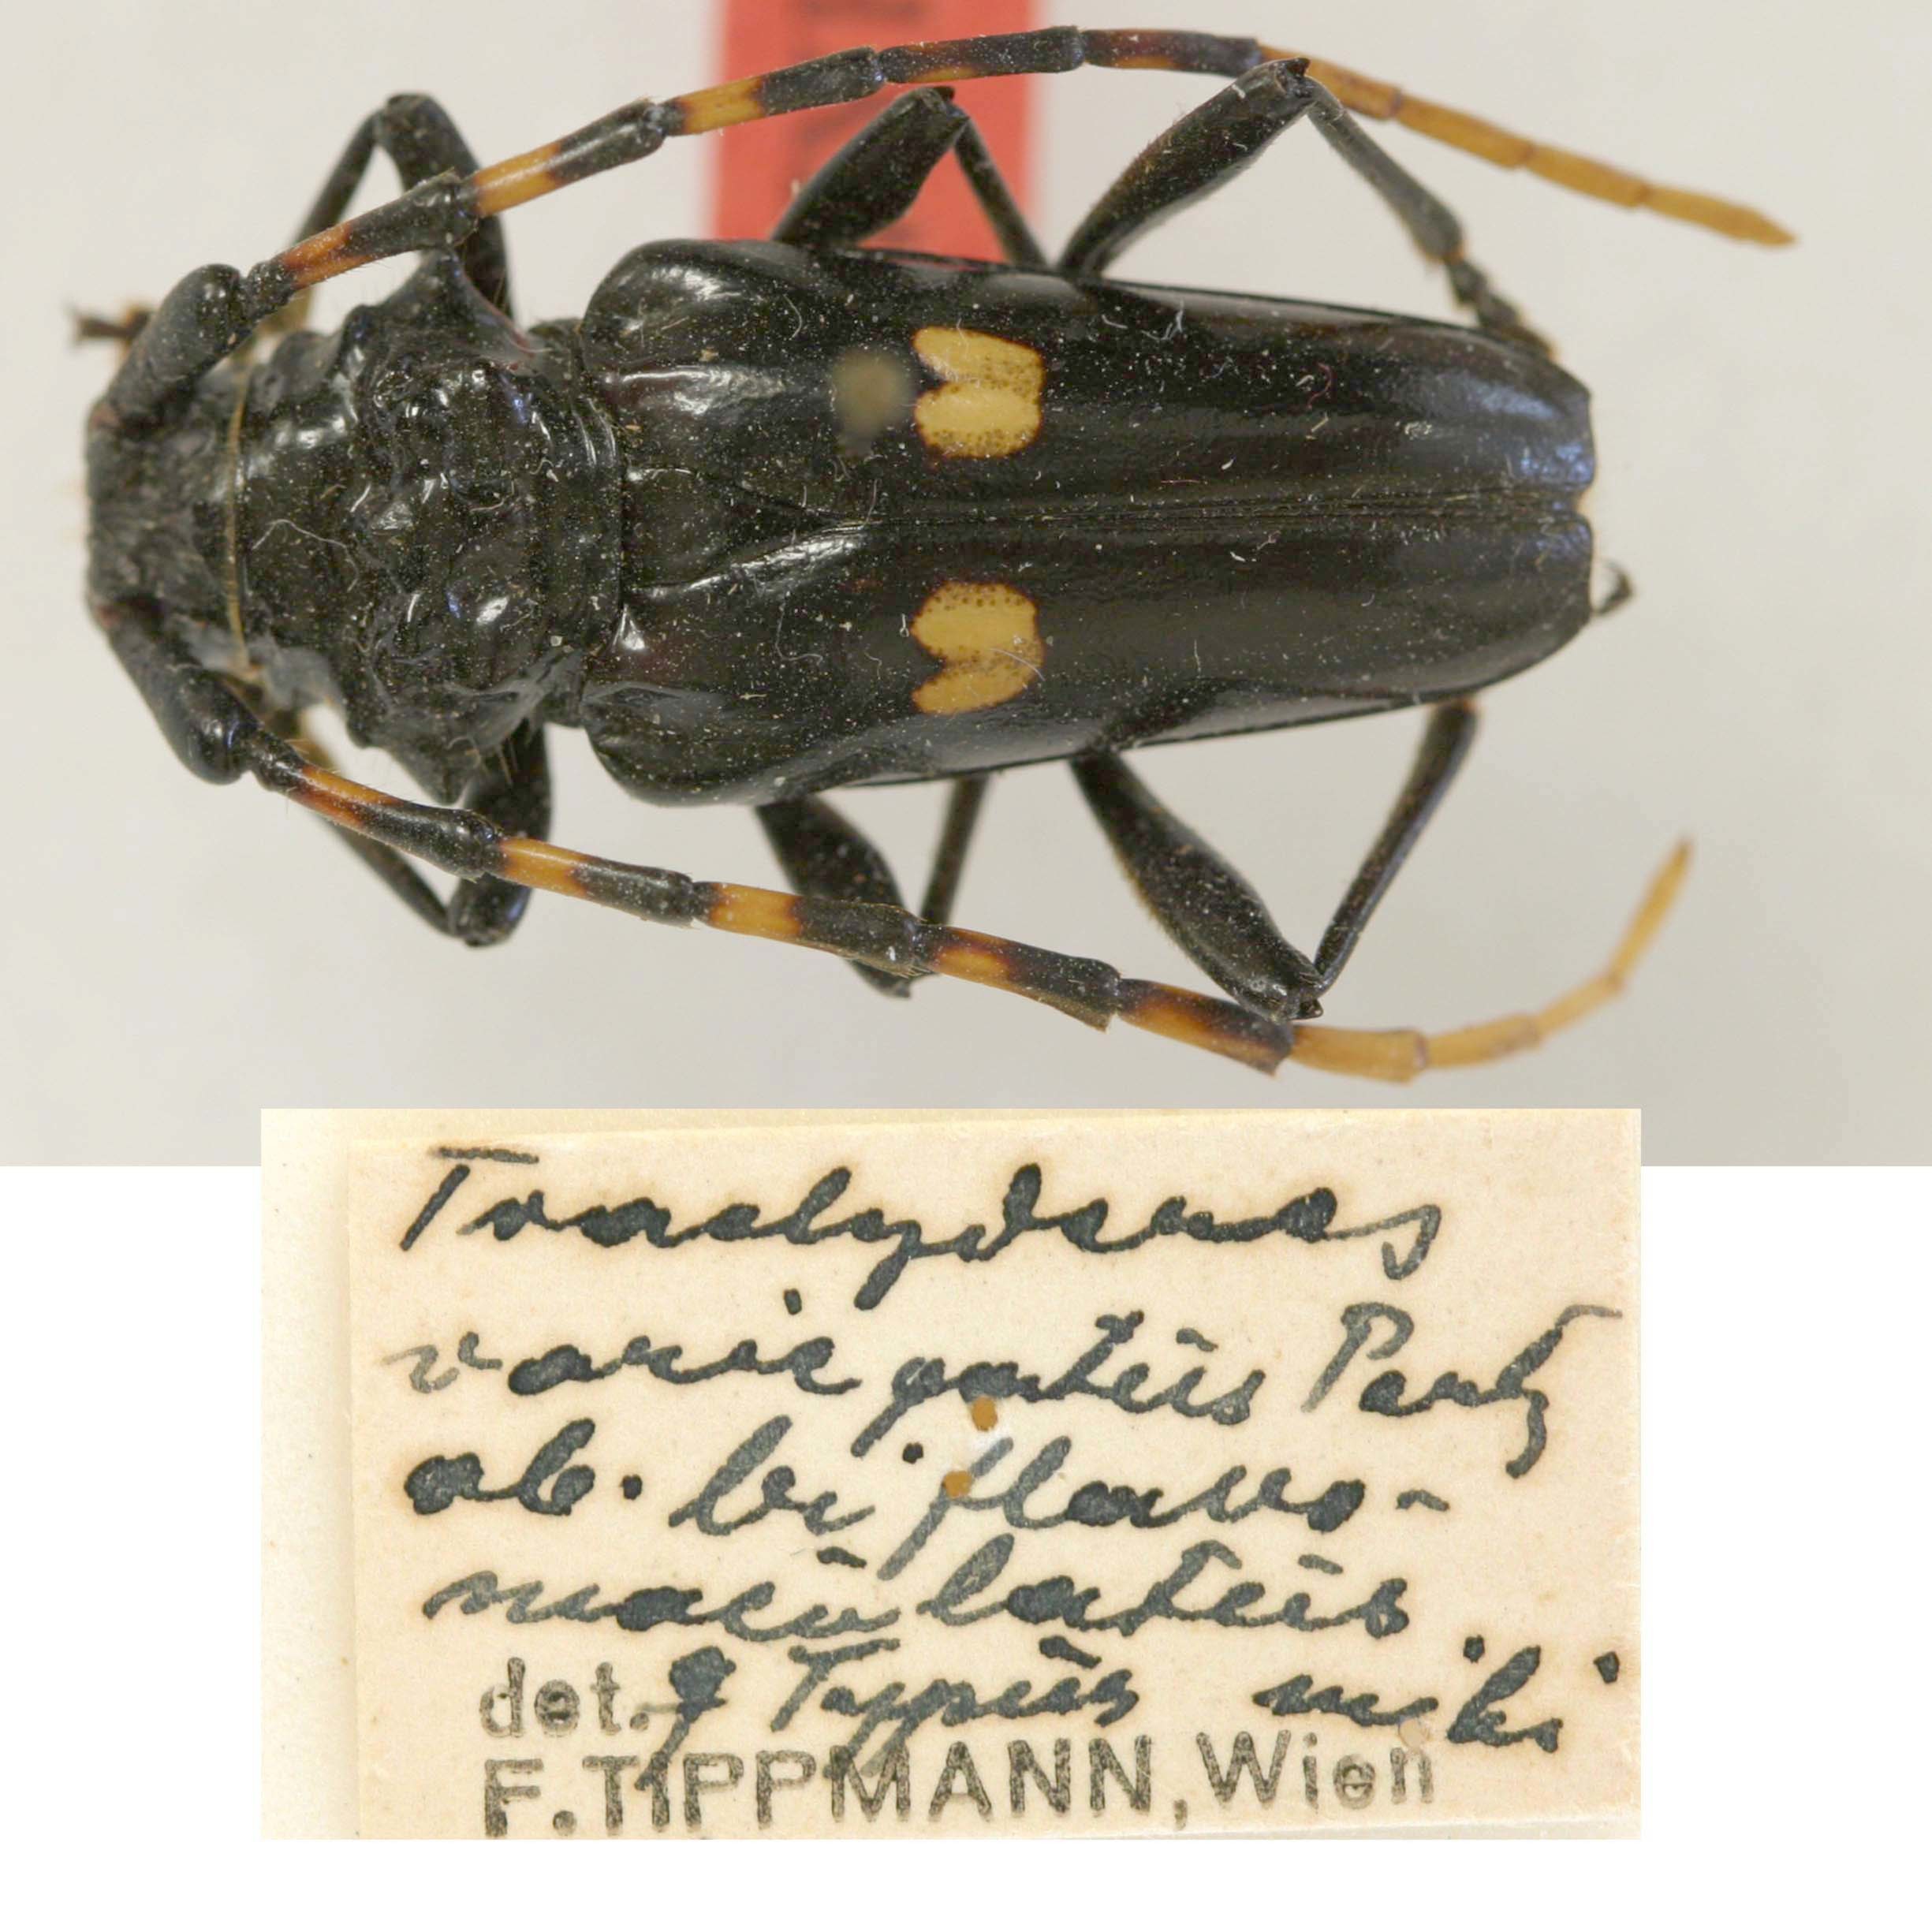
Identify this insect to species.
Trachyderes variegata (also Trachyderes variegatus)
